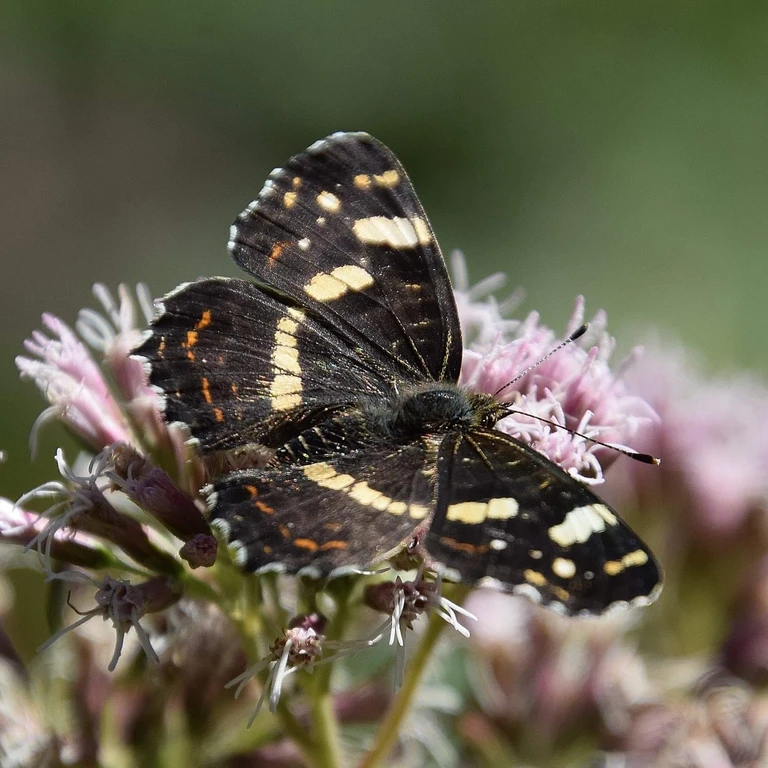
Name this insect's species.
Araschnia levana
